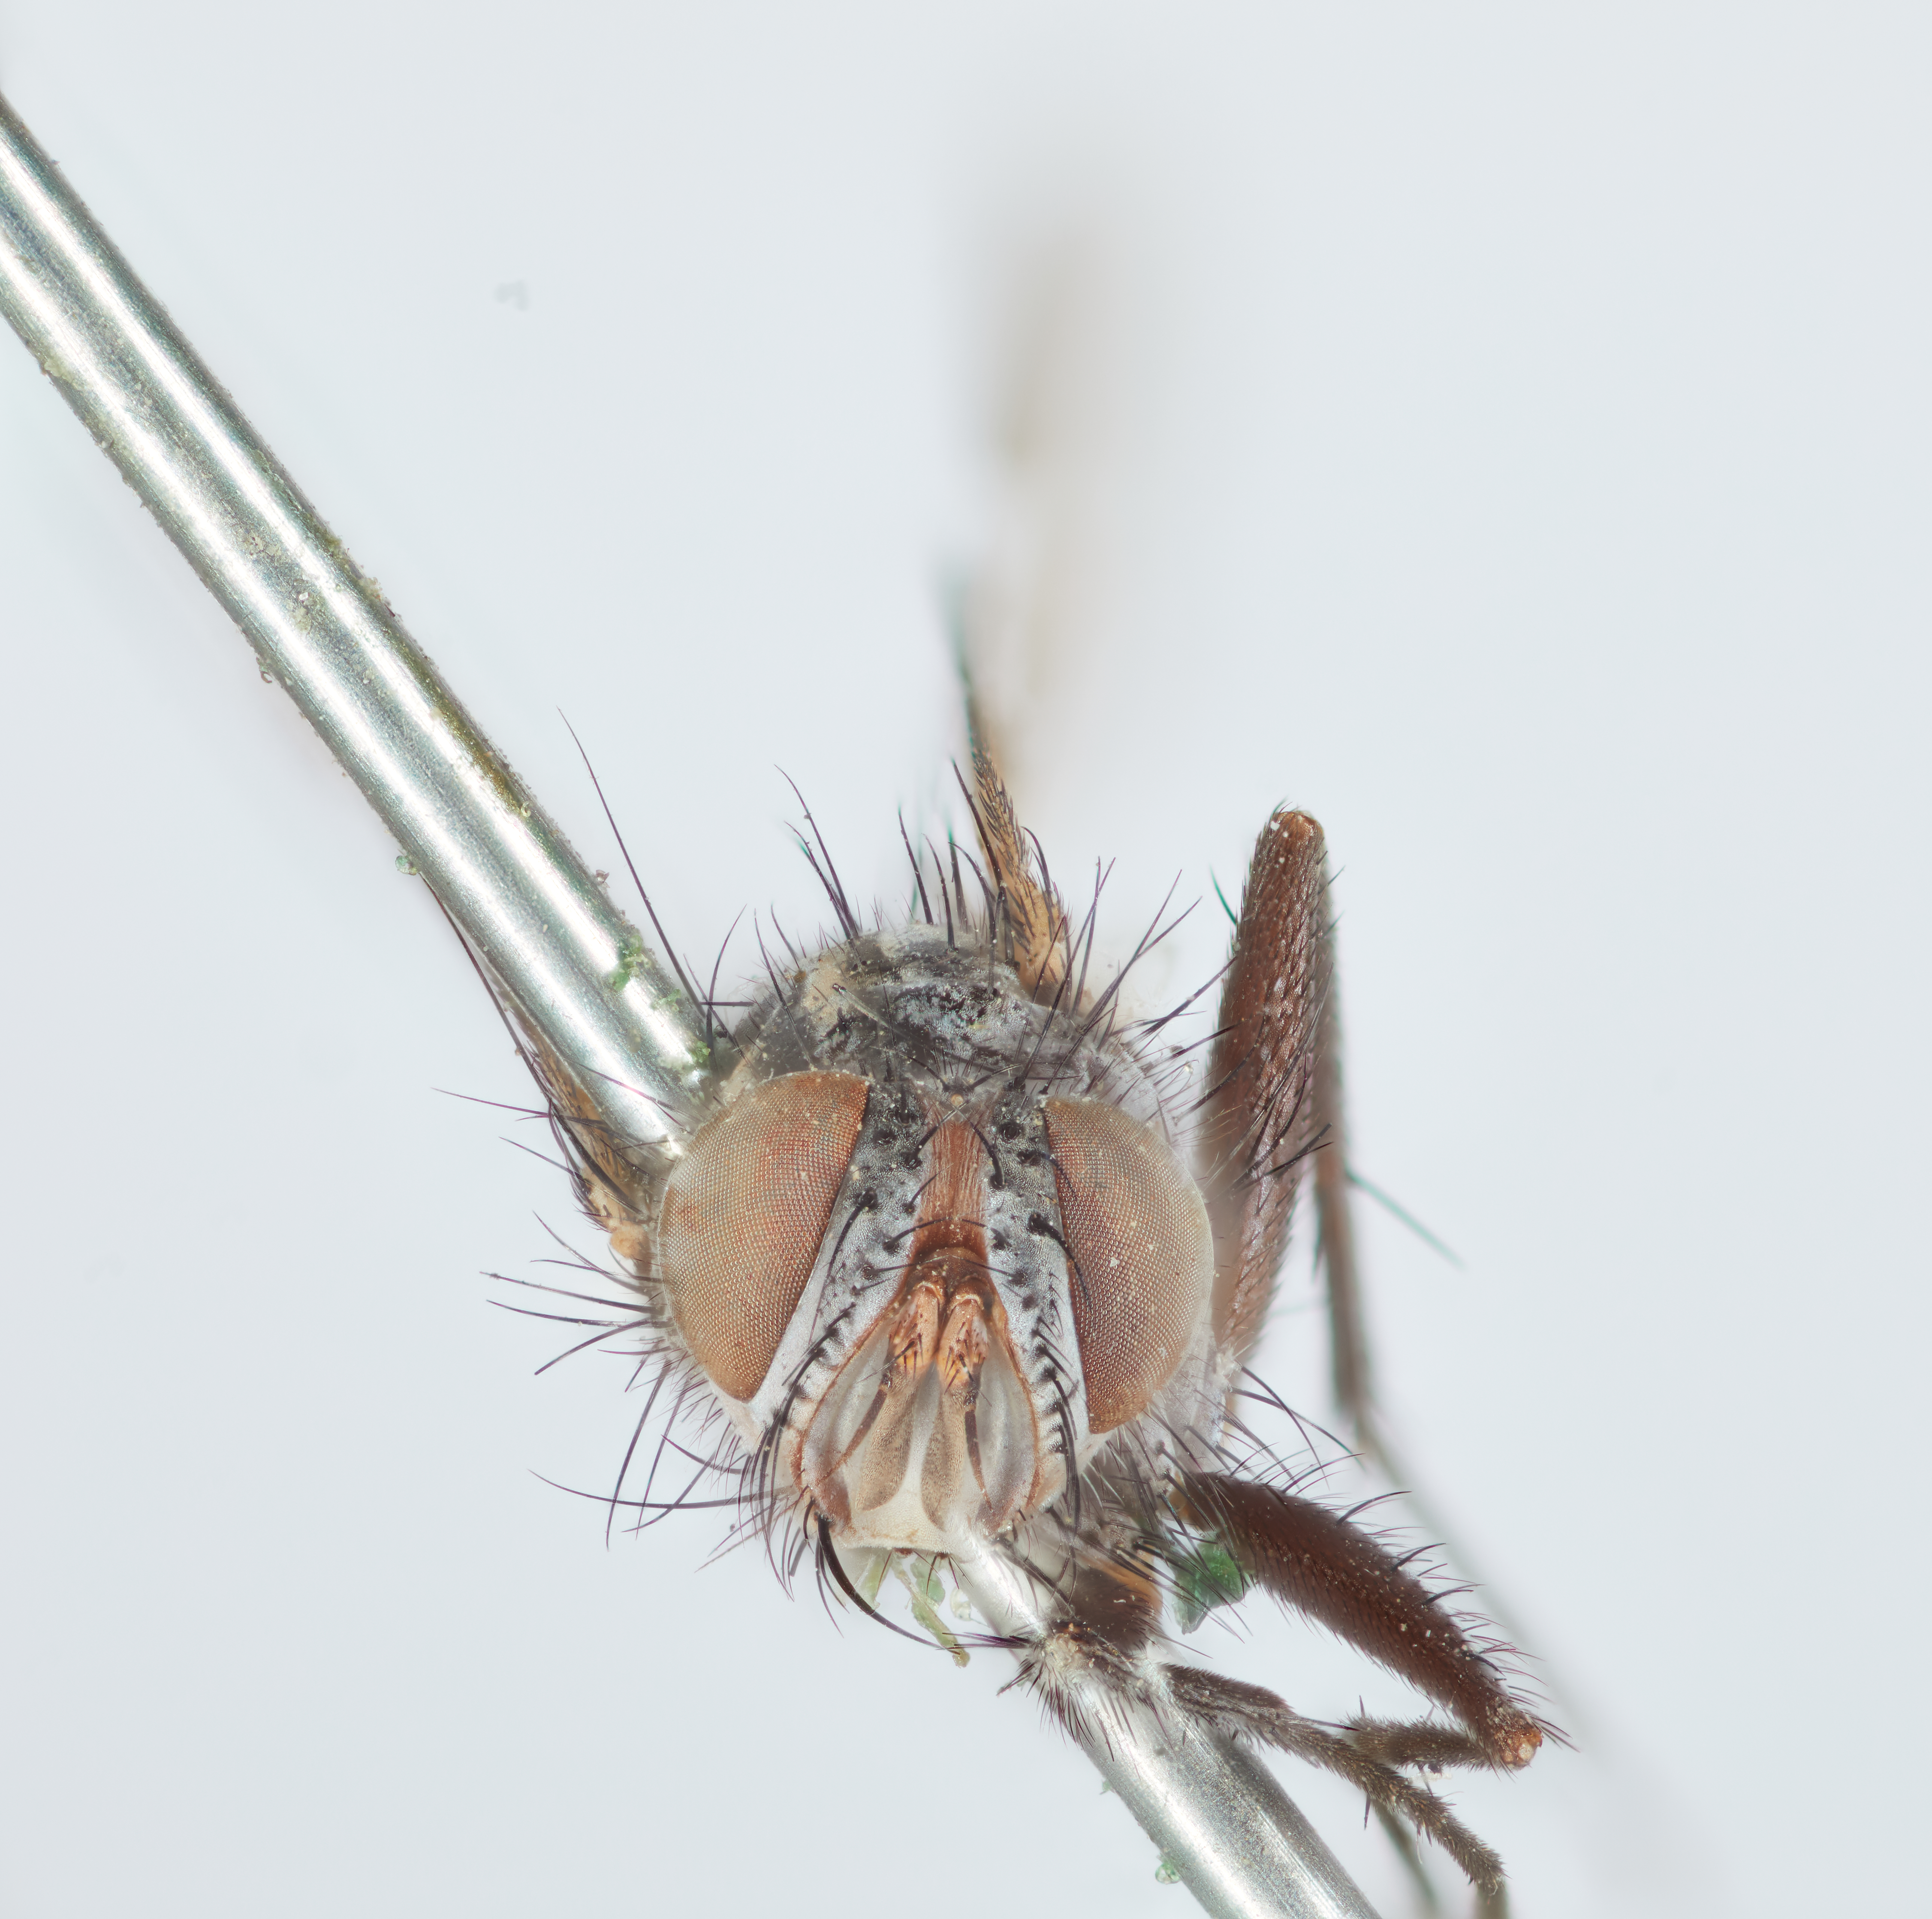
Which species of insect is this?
Admontia setigera
